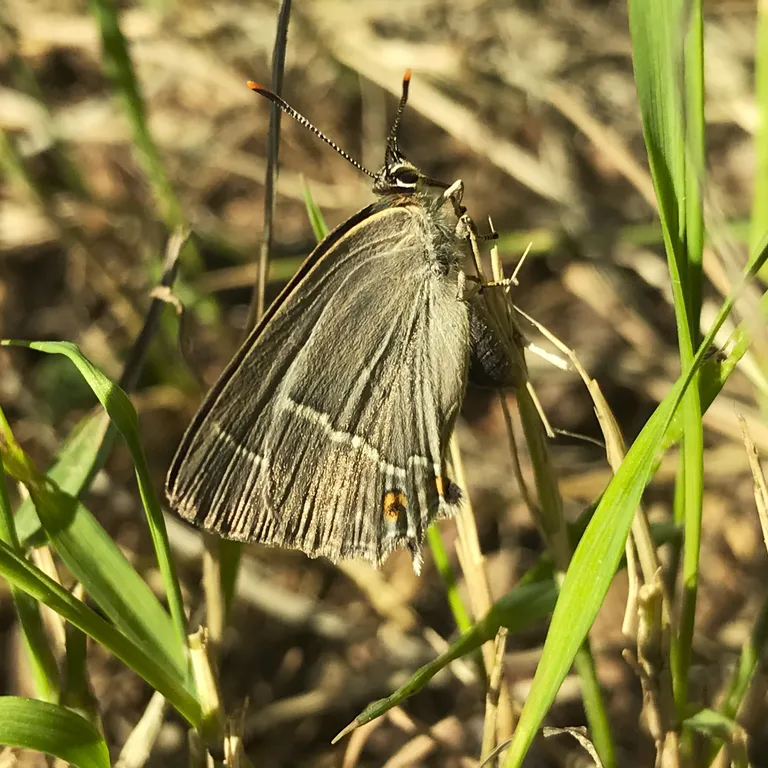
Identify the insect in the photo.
Favonius quercus (also Quercusia quercus)
